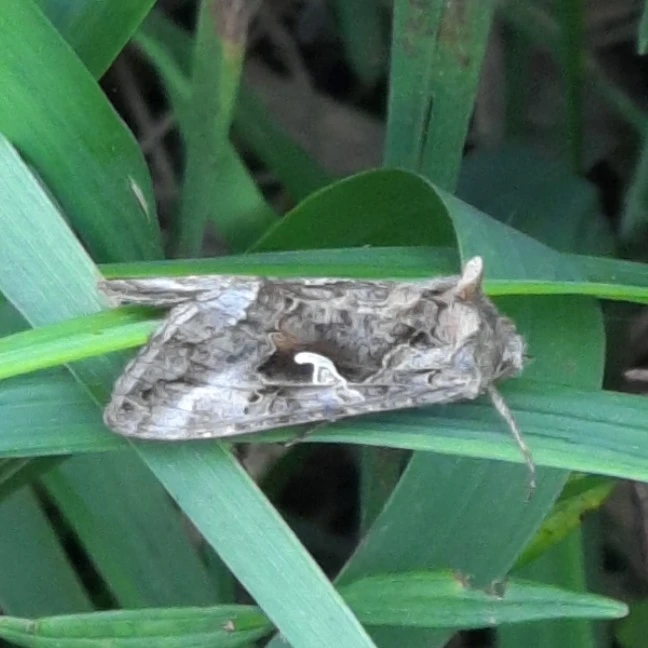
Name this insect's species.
Autographa gamma
